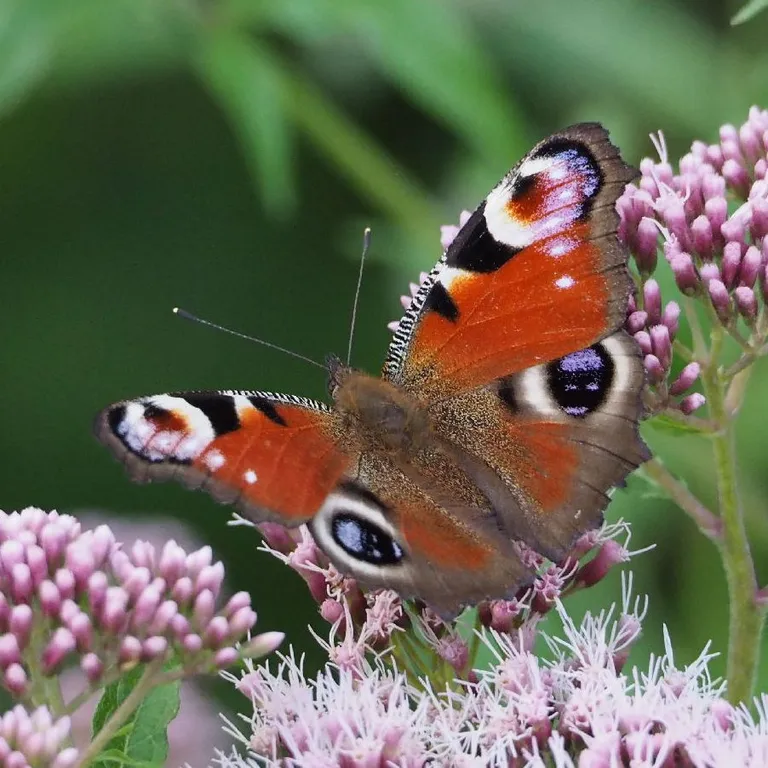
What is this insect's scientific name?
Aglais io
